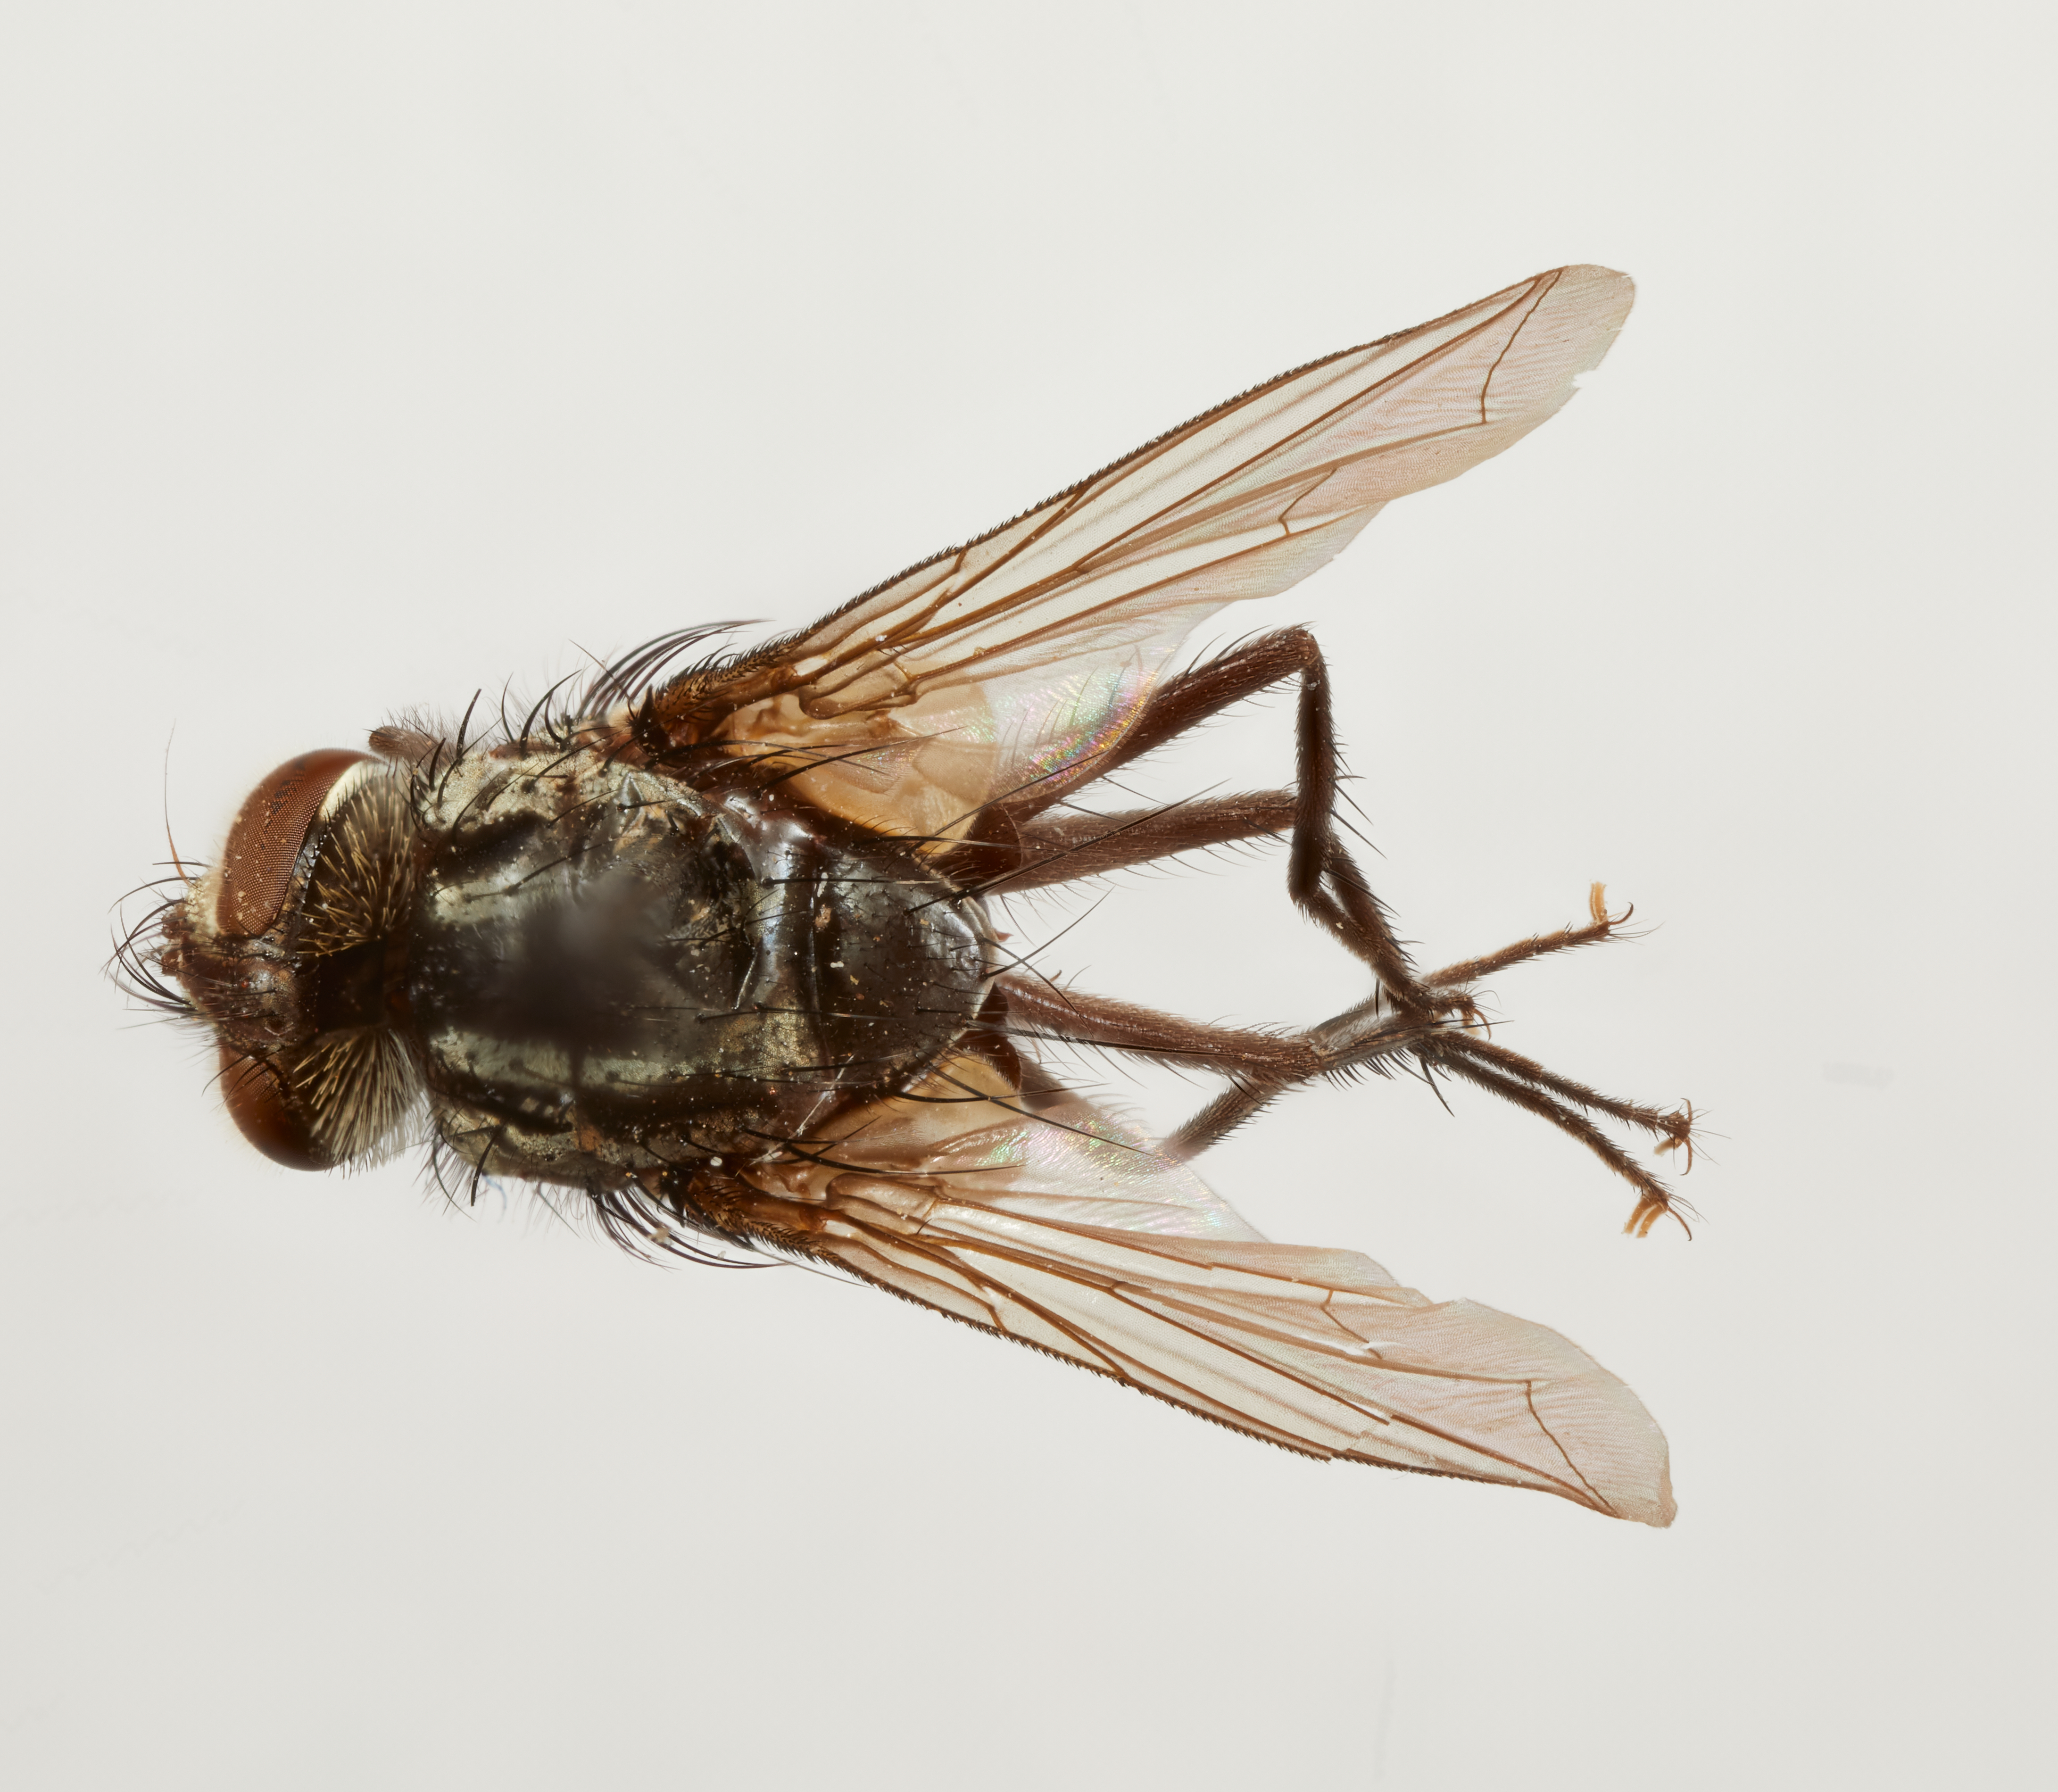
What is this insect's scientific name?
Tinanemorilla angustipennis
